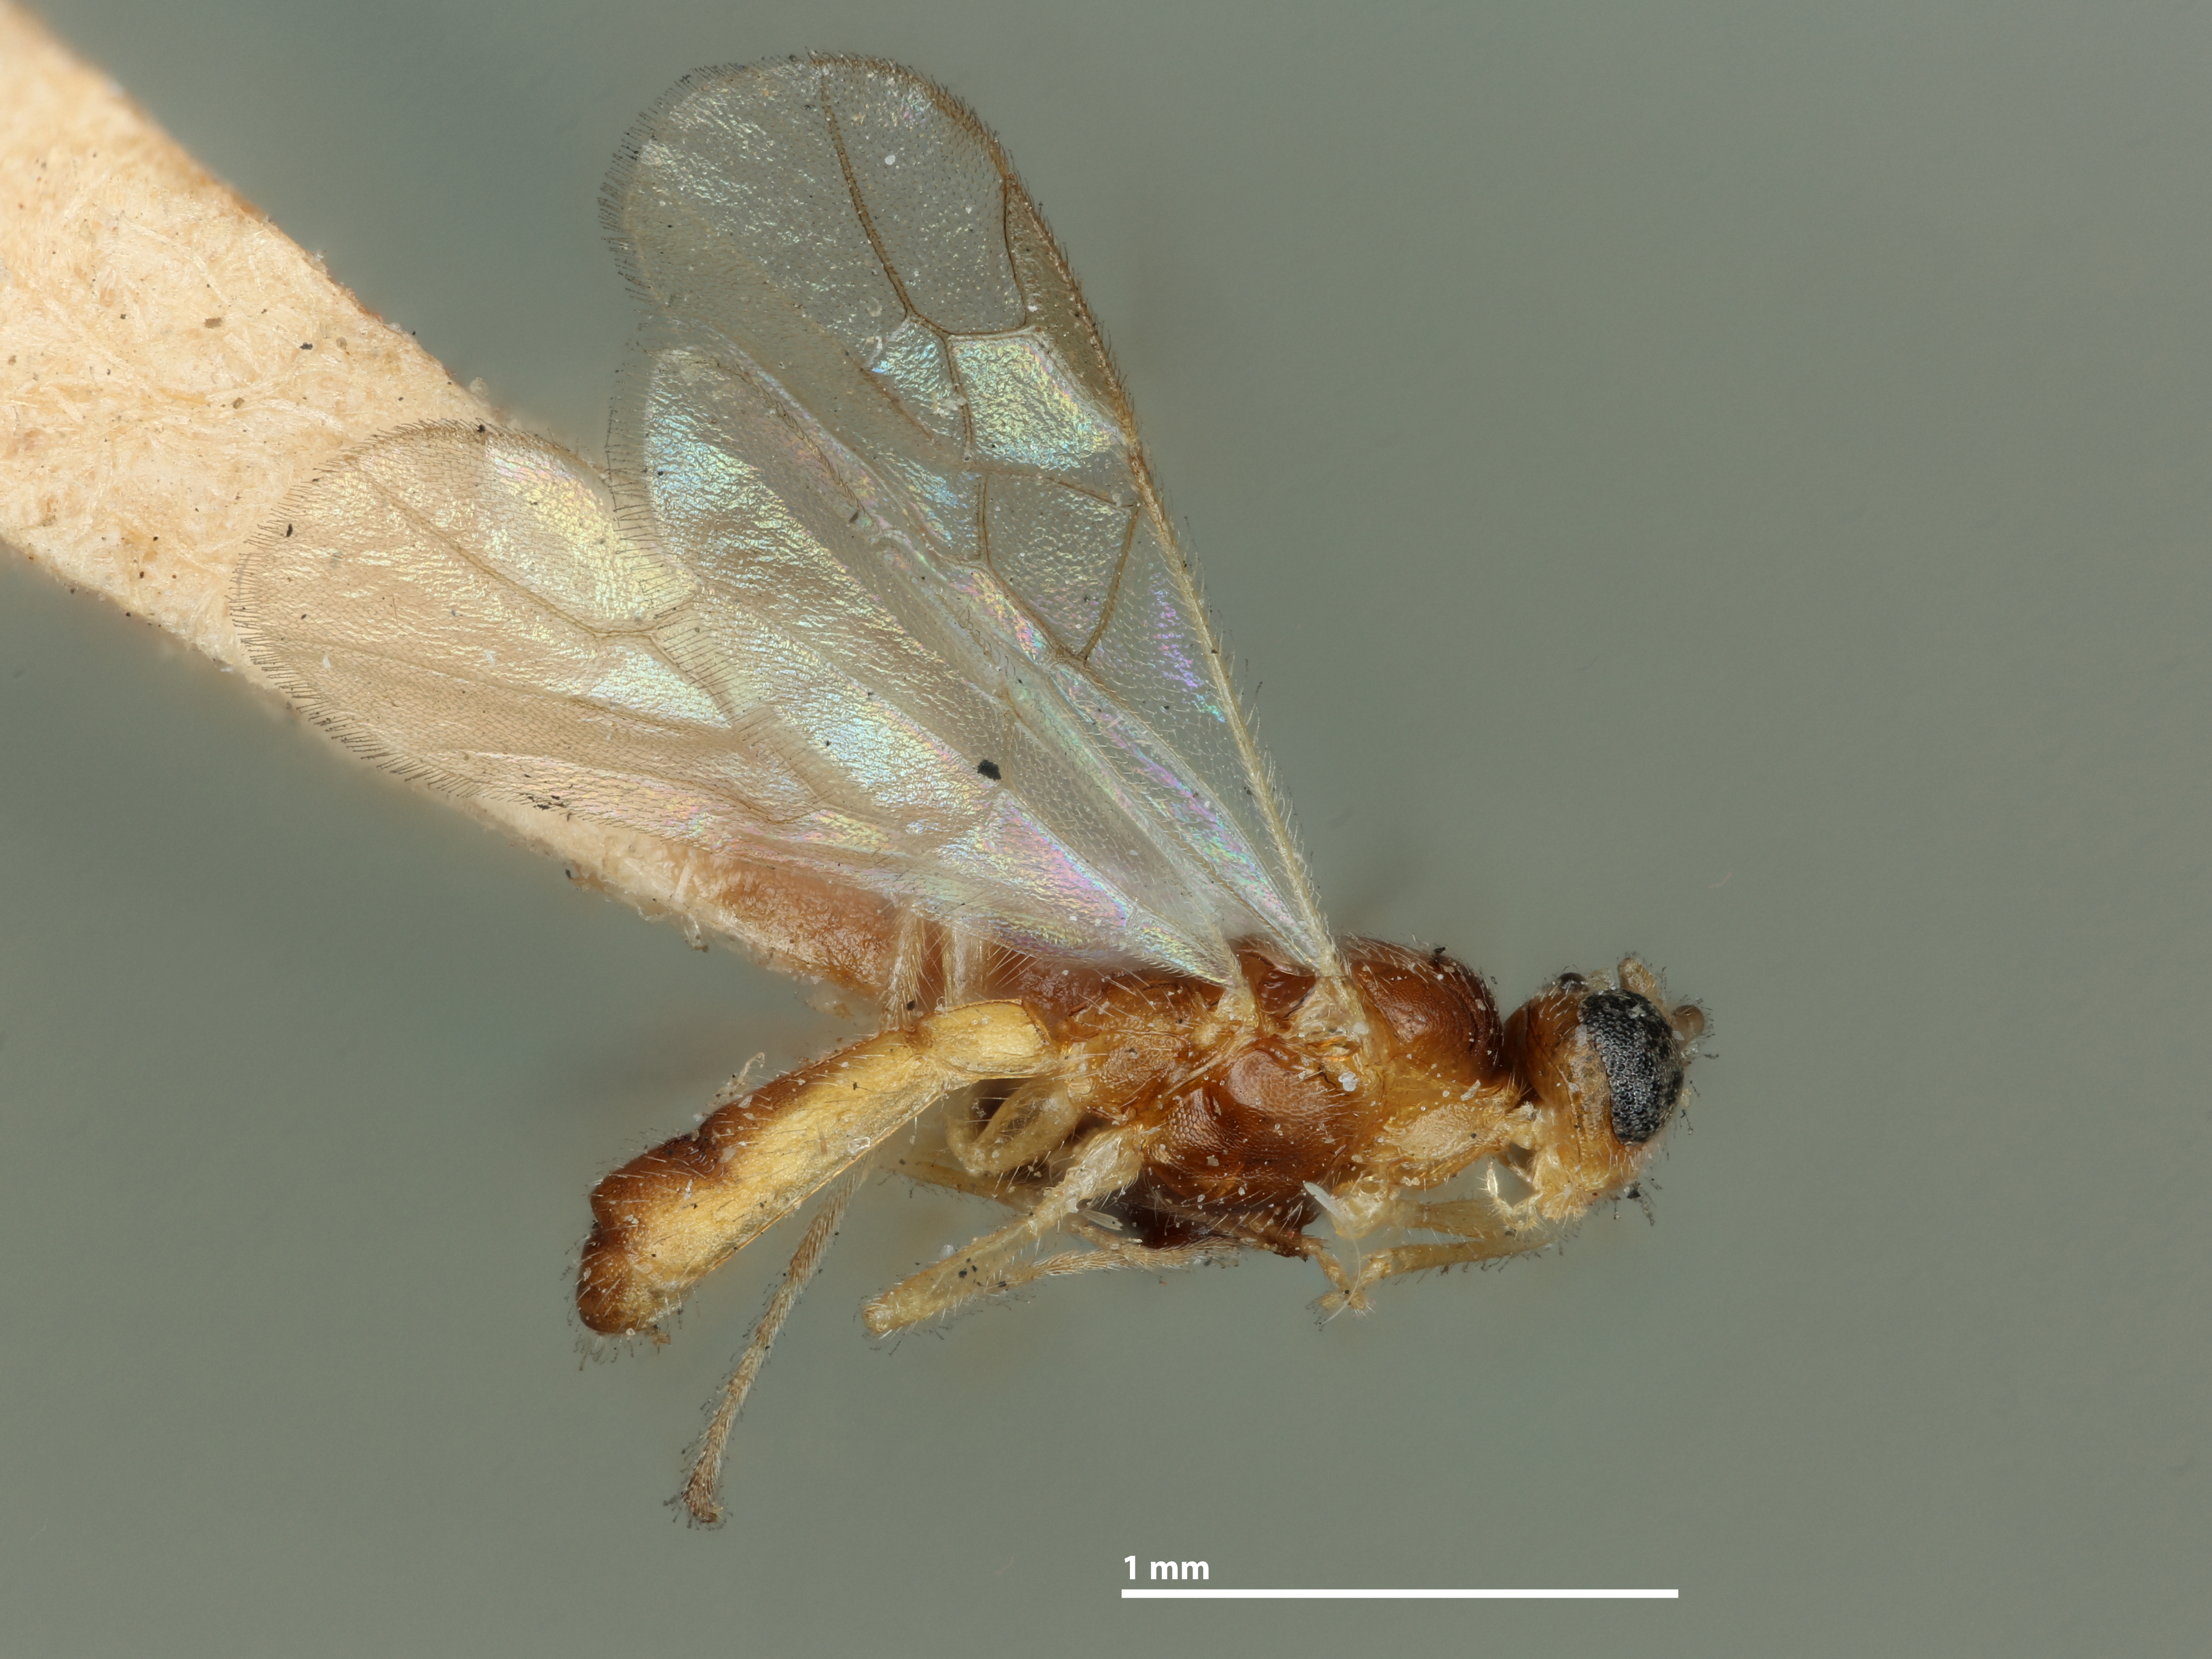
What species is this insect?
Rhogas bucculairicis
